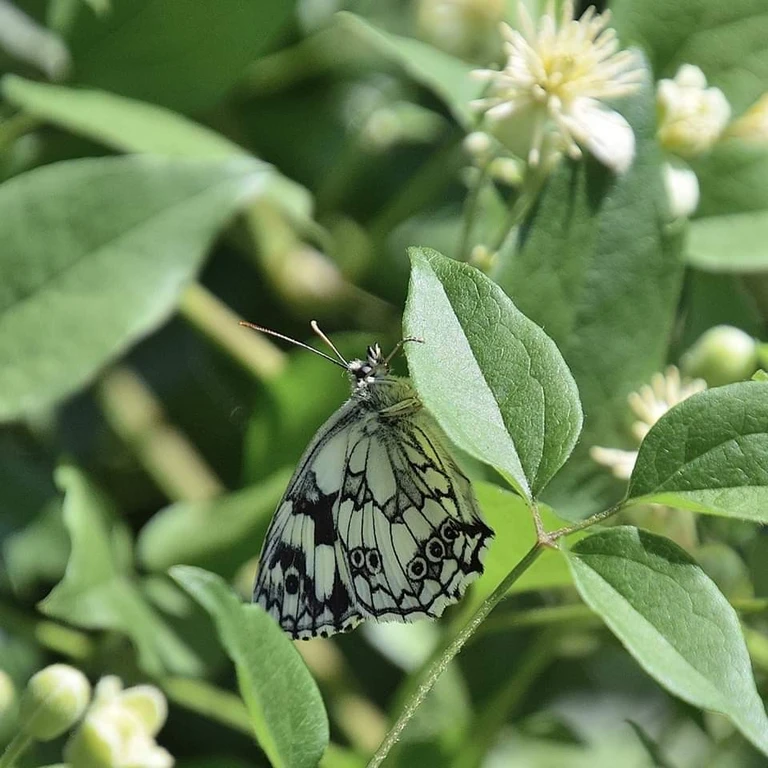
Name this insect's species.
Melanargia galathea
